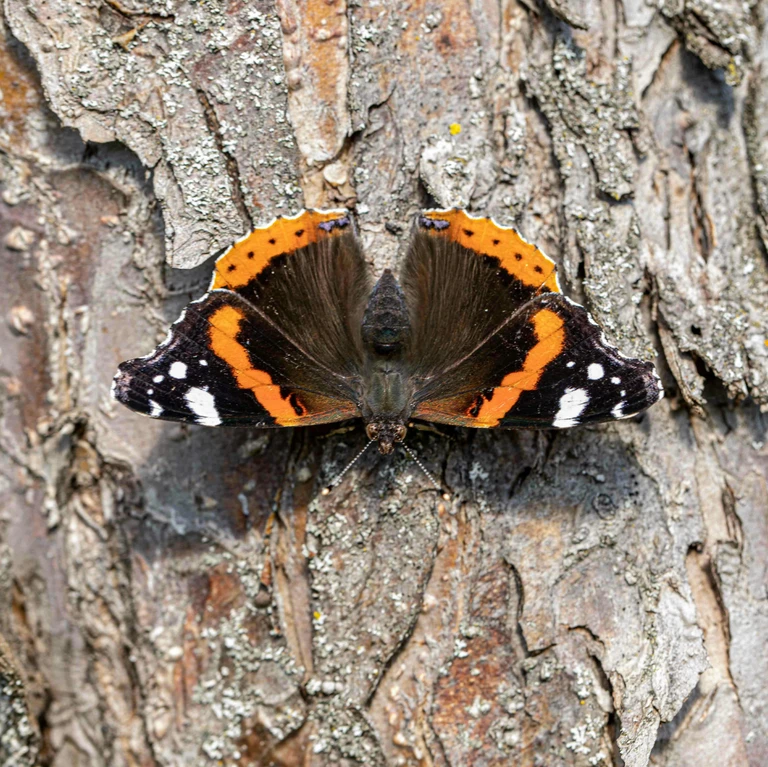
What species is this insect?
Vanessa atalanta
